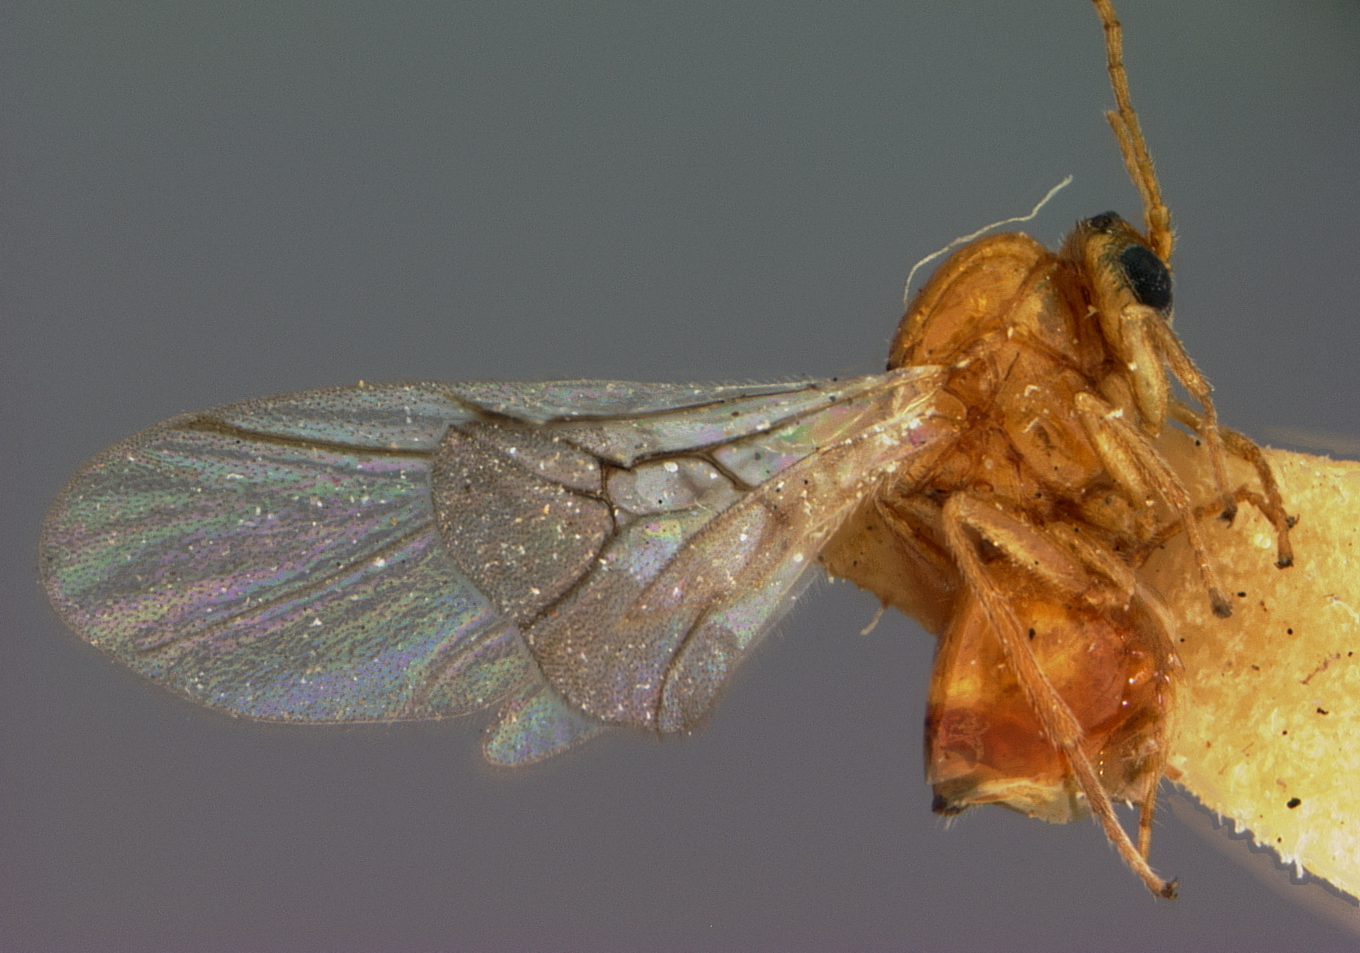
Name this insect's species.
Diplolepis sessilis
